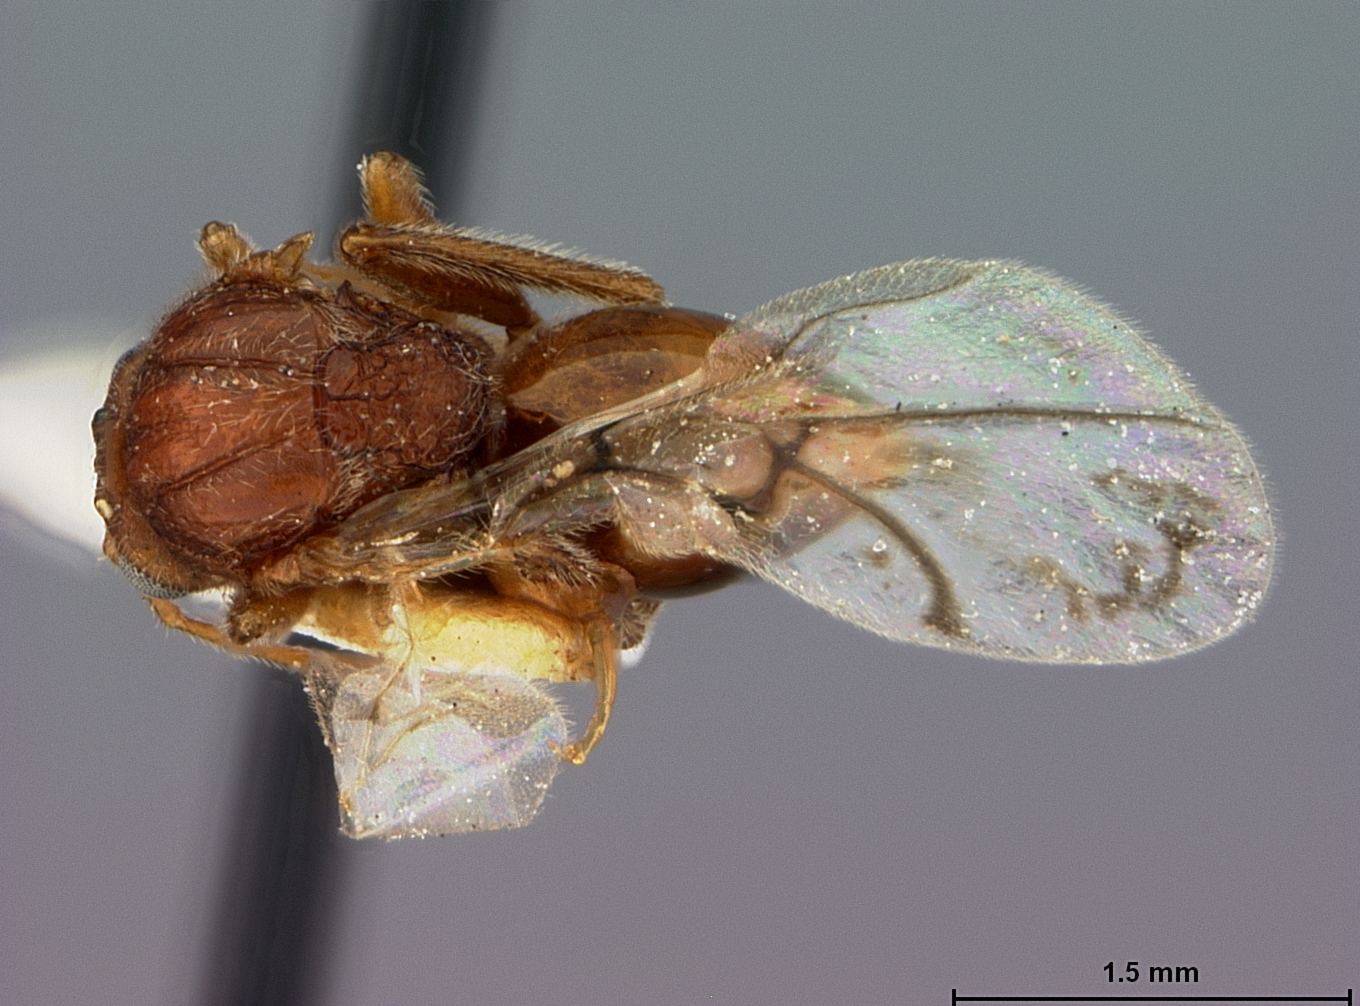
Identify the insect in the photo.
Diplolepis capronae
